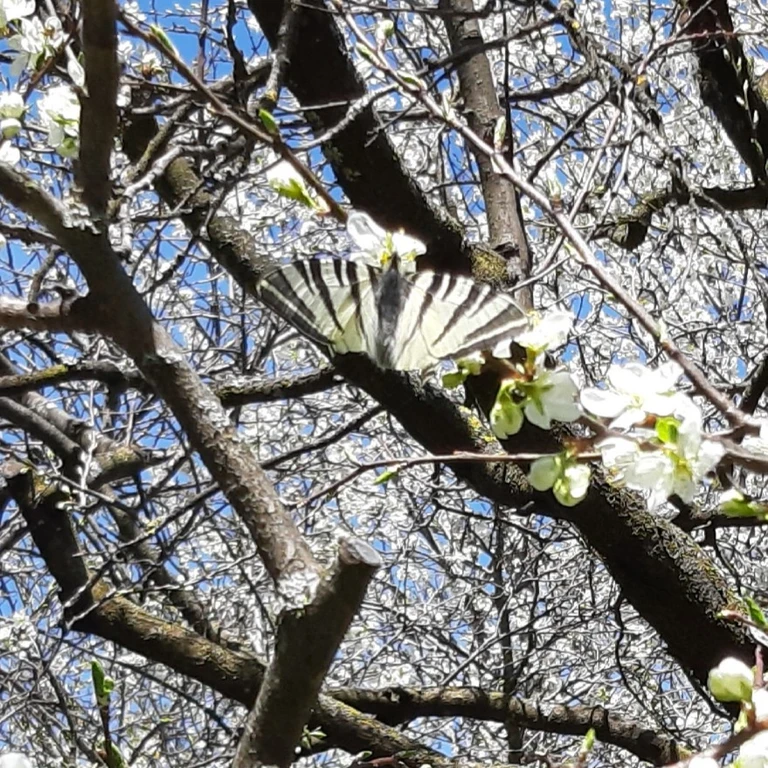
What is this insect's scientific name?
Iphiclides podalirius
